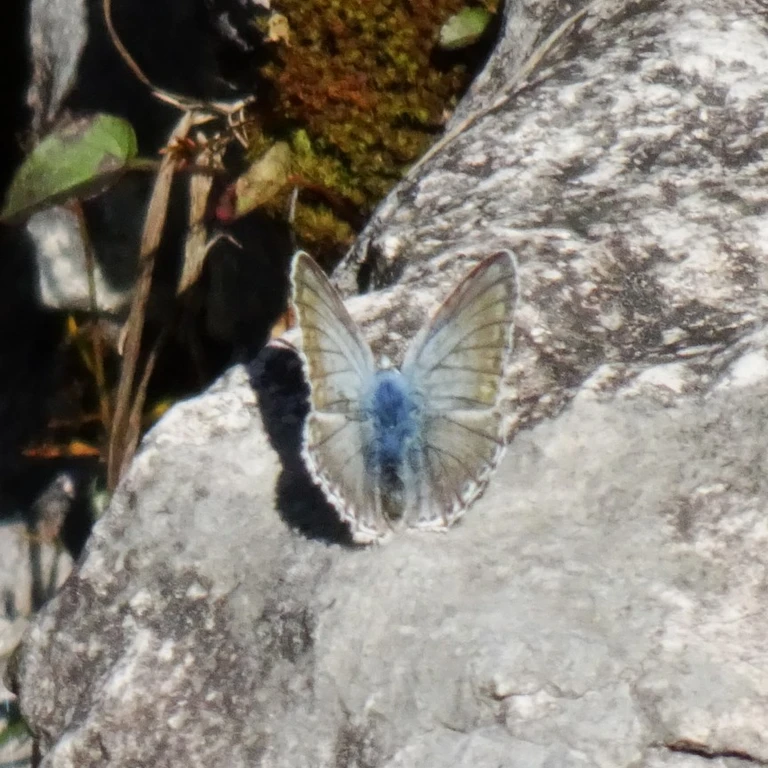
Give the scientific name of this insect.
Lysandra coridon
